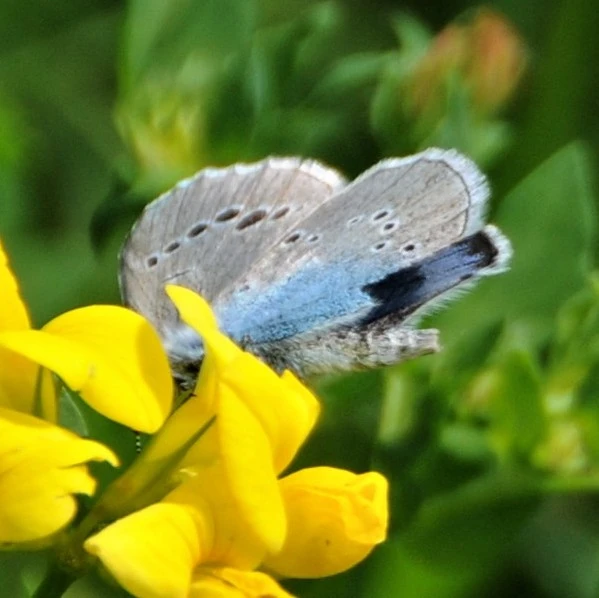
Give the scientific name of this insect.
Glaucopsyche alexis
